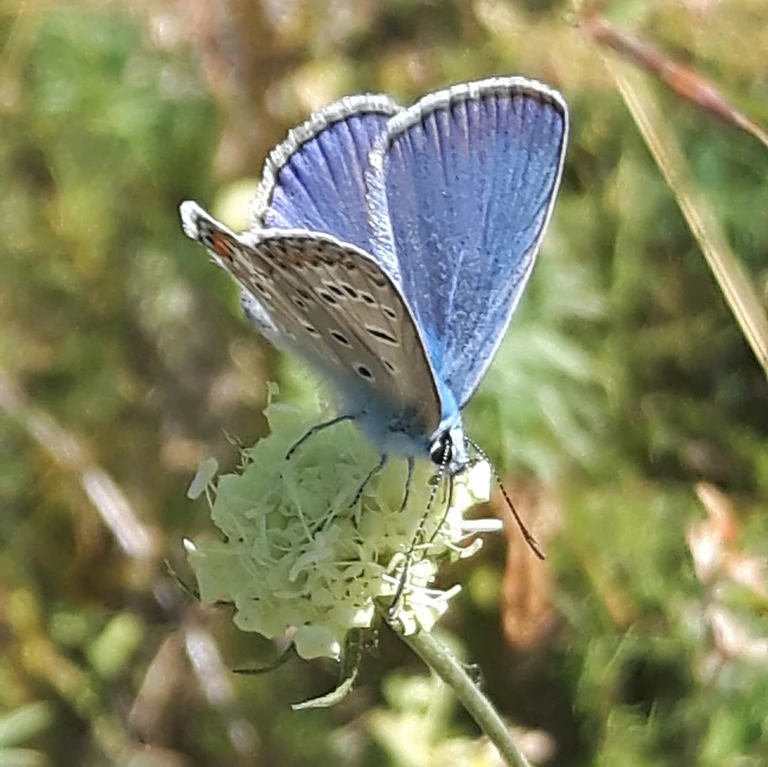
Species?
Polyommatus icarus
